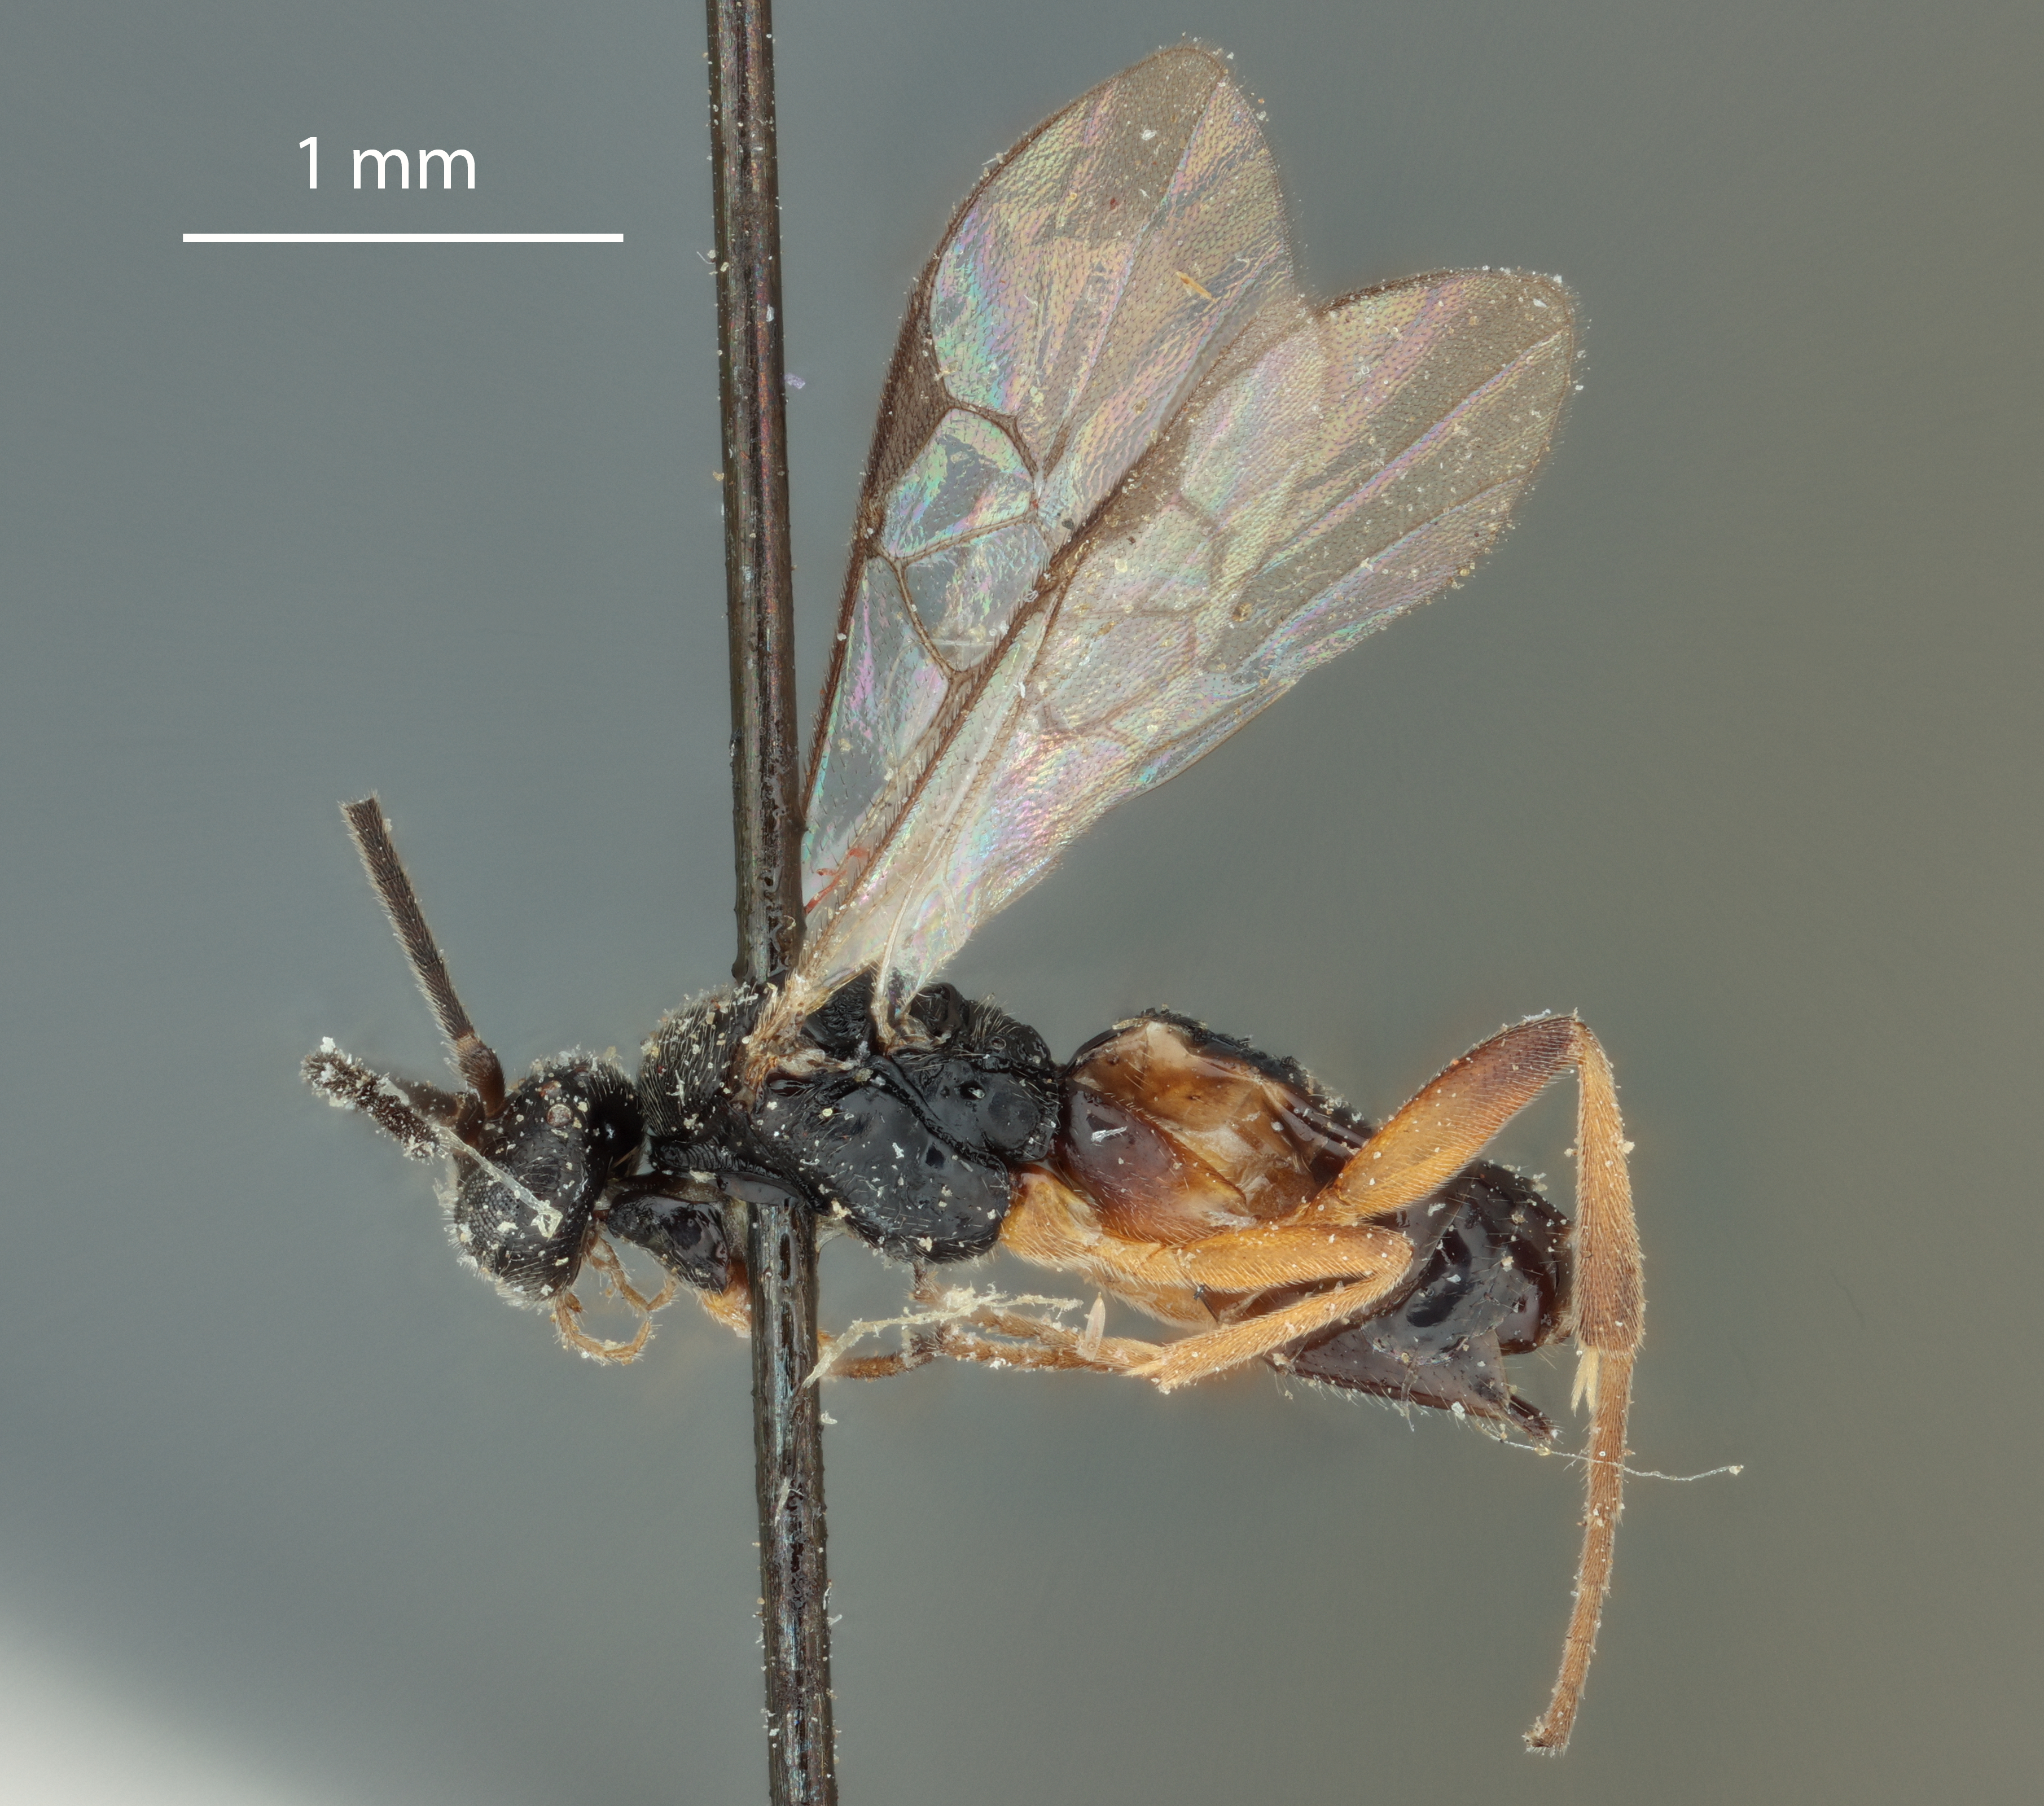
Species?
Glypapanteles ecuadorius
